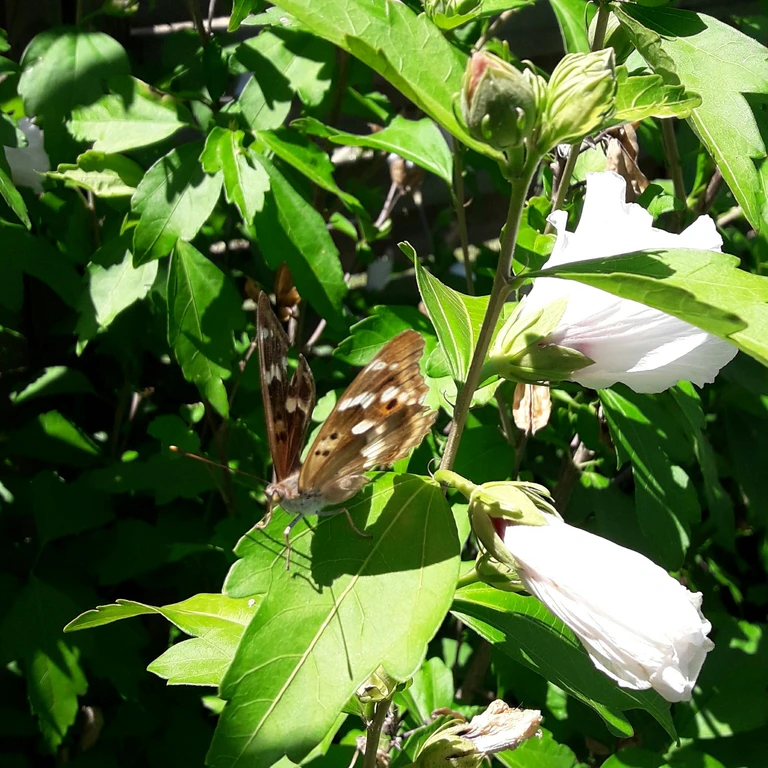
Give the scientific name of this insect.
Apatura iris
